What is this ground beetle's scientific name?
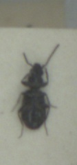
Microlestes maurus
